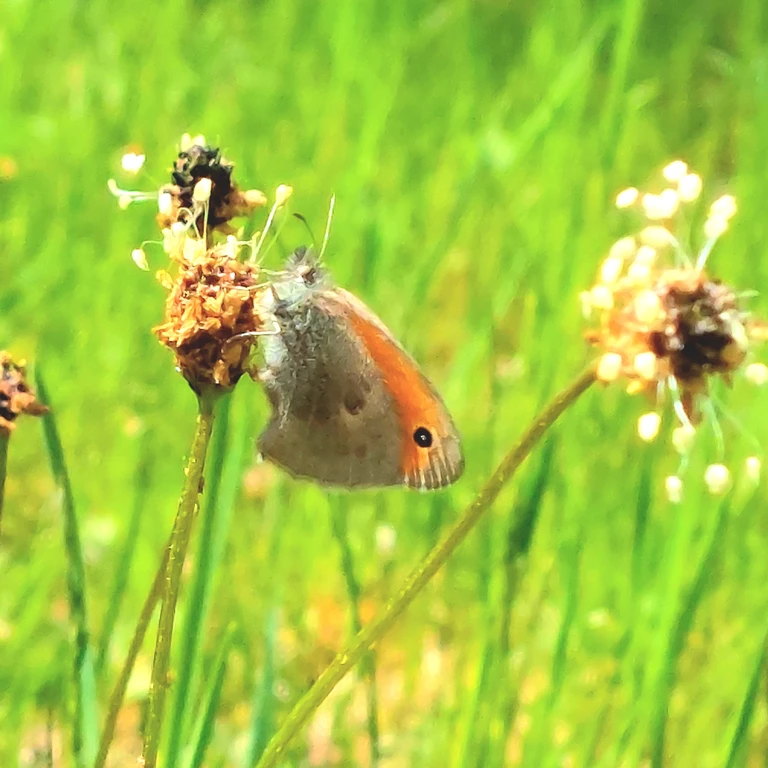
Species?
Coenonympha pamphilus
